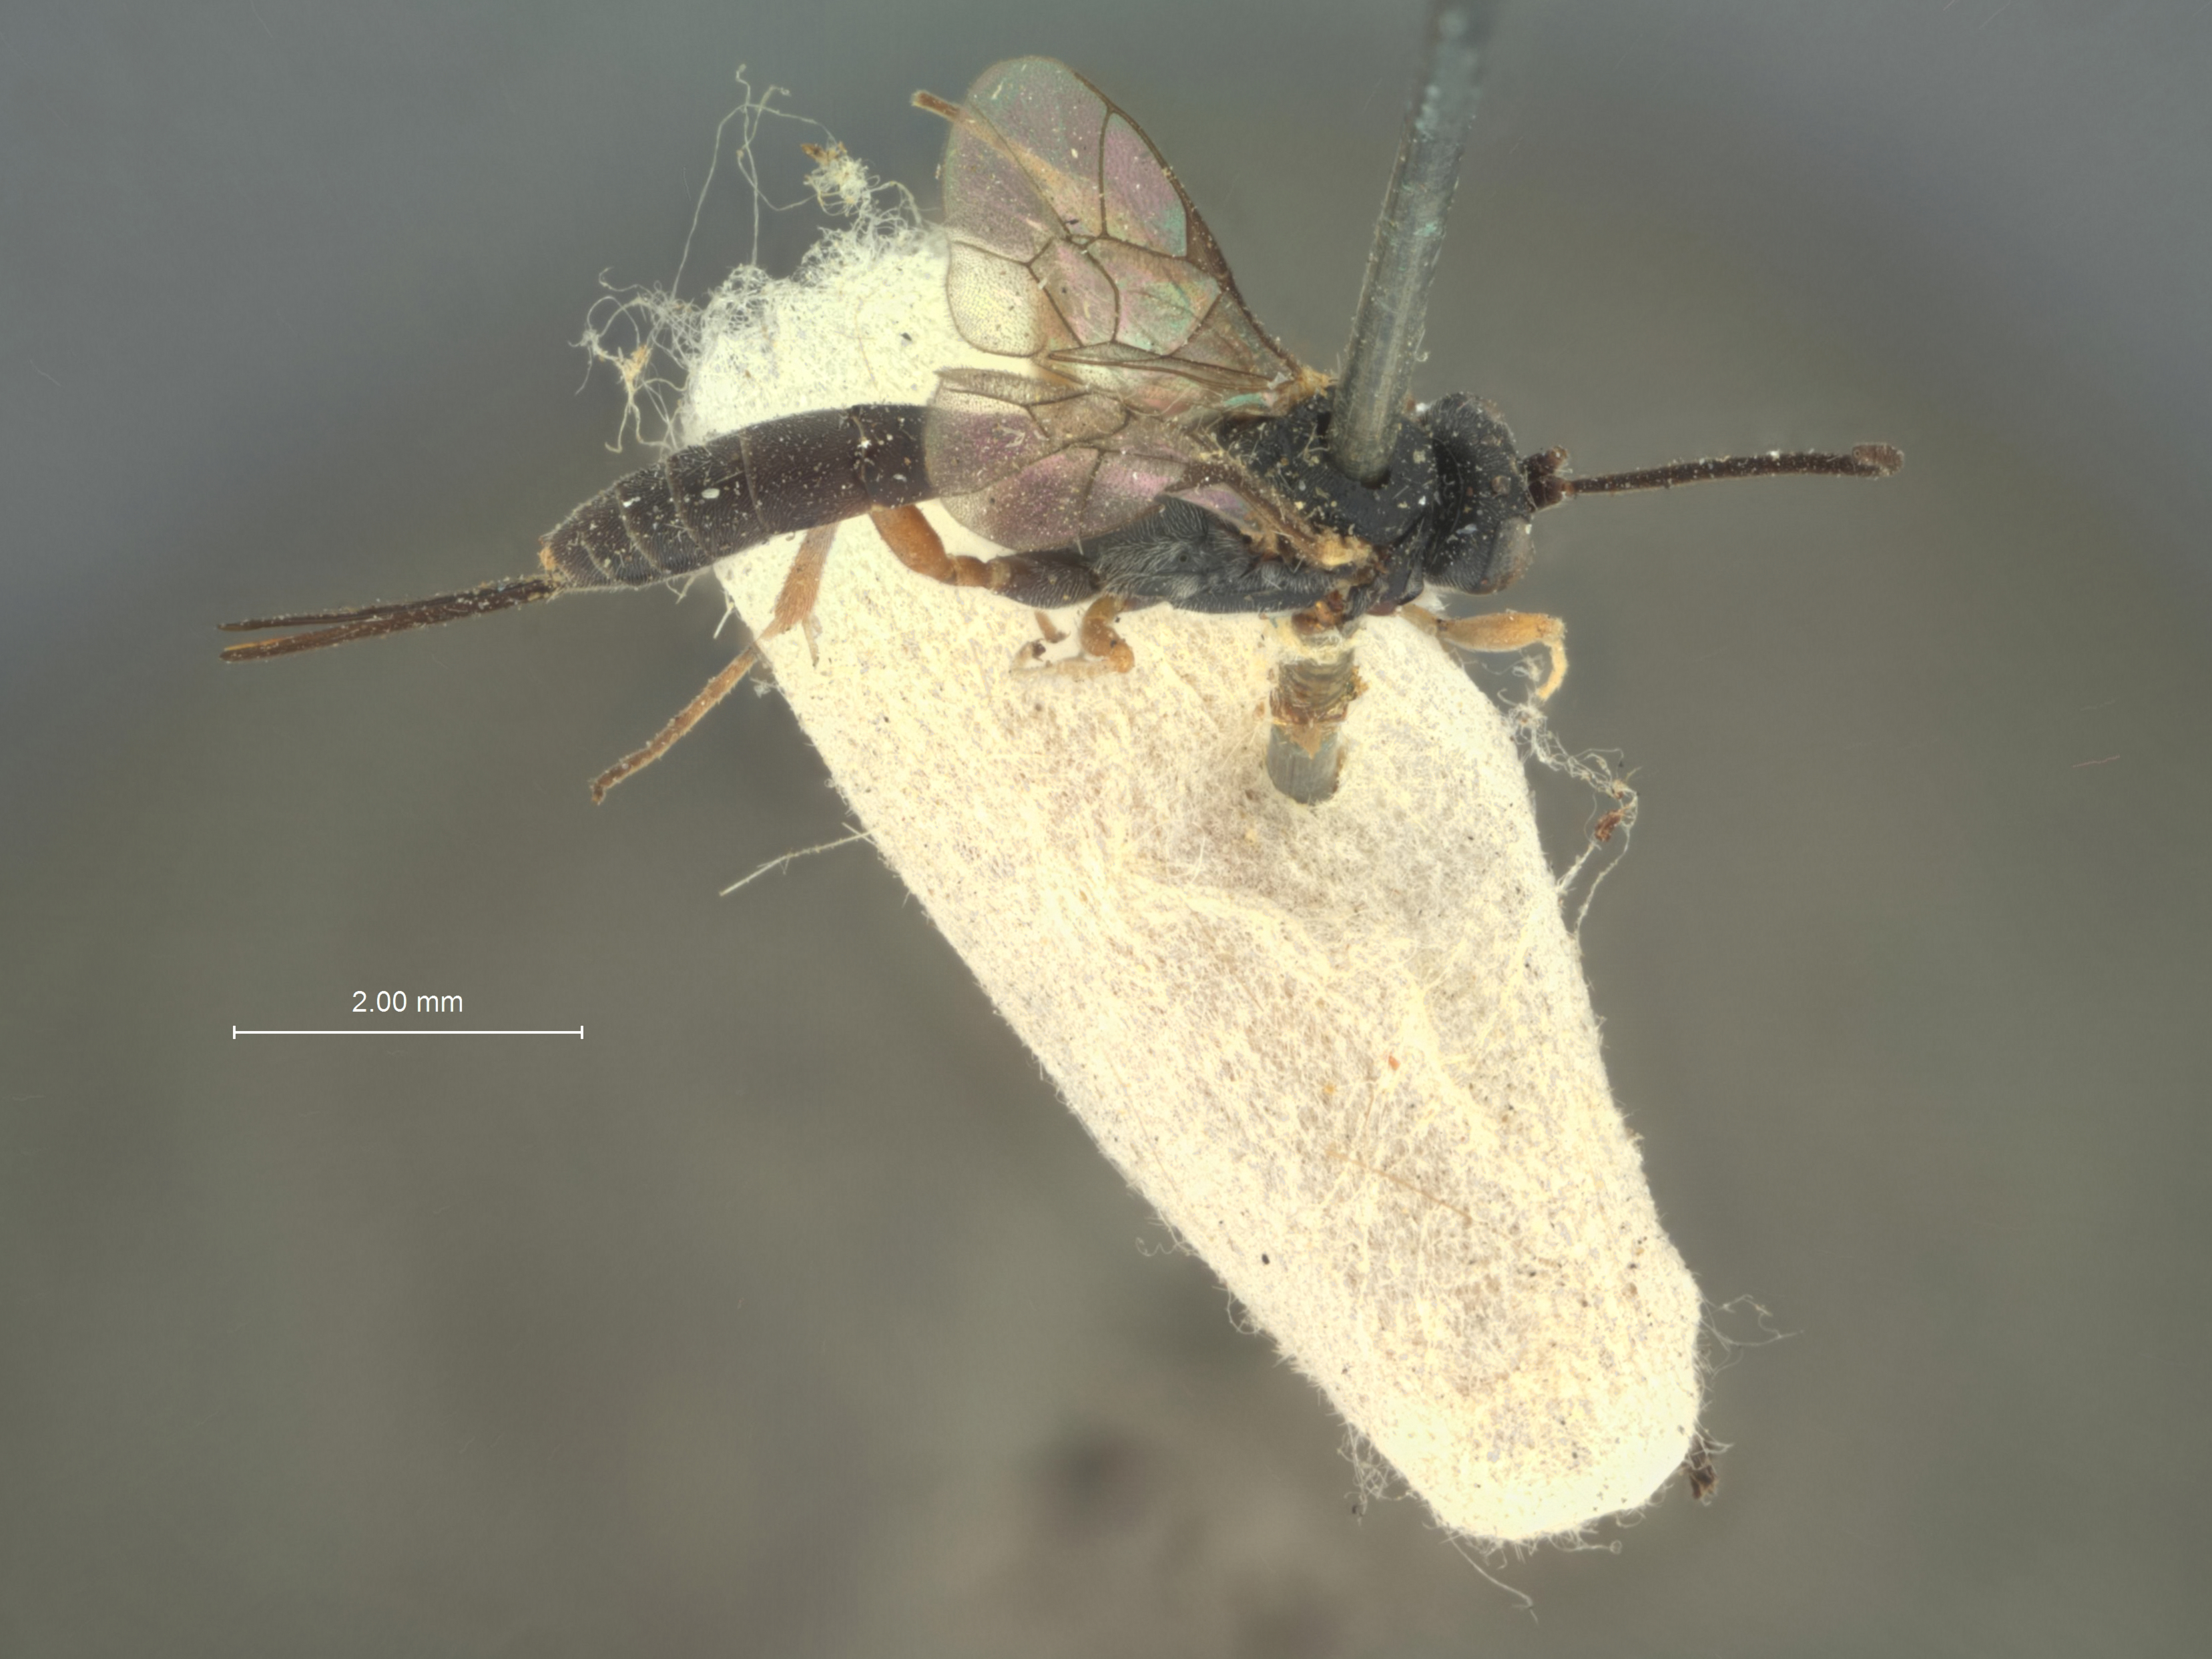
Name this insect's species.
Limneria nolae
